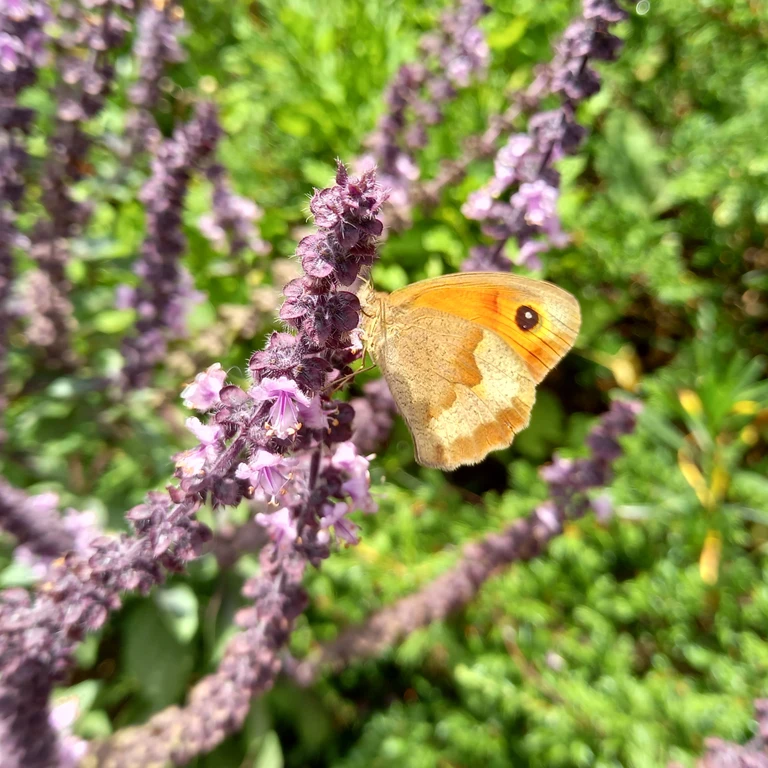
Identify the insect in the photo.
Maniola jurtina
